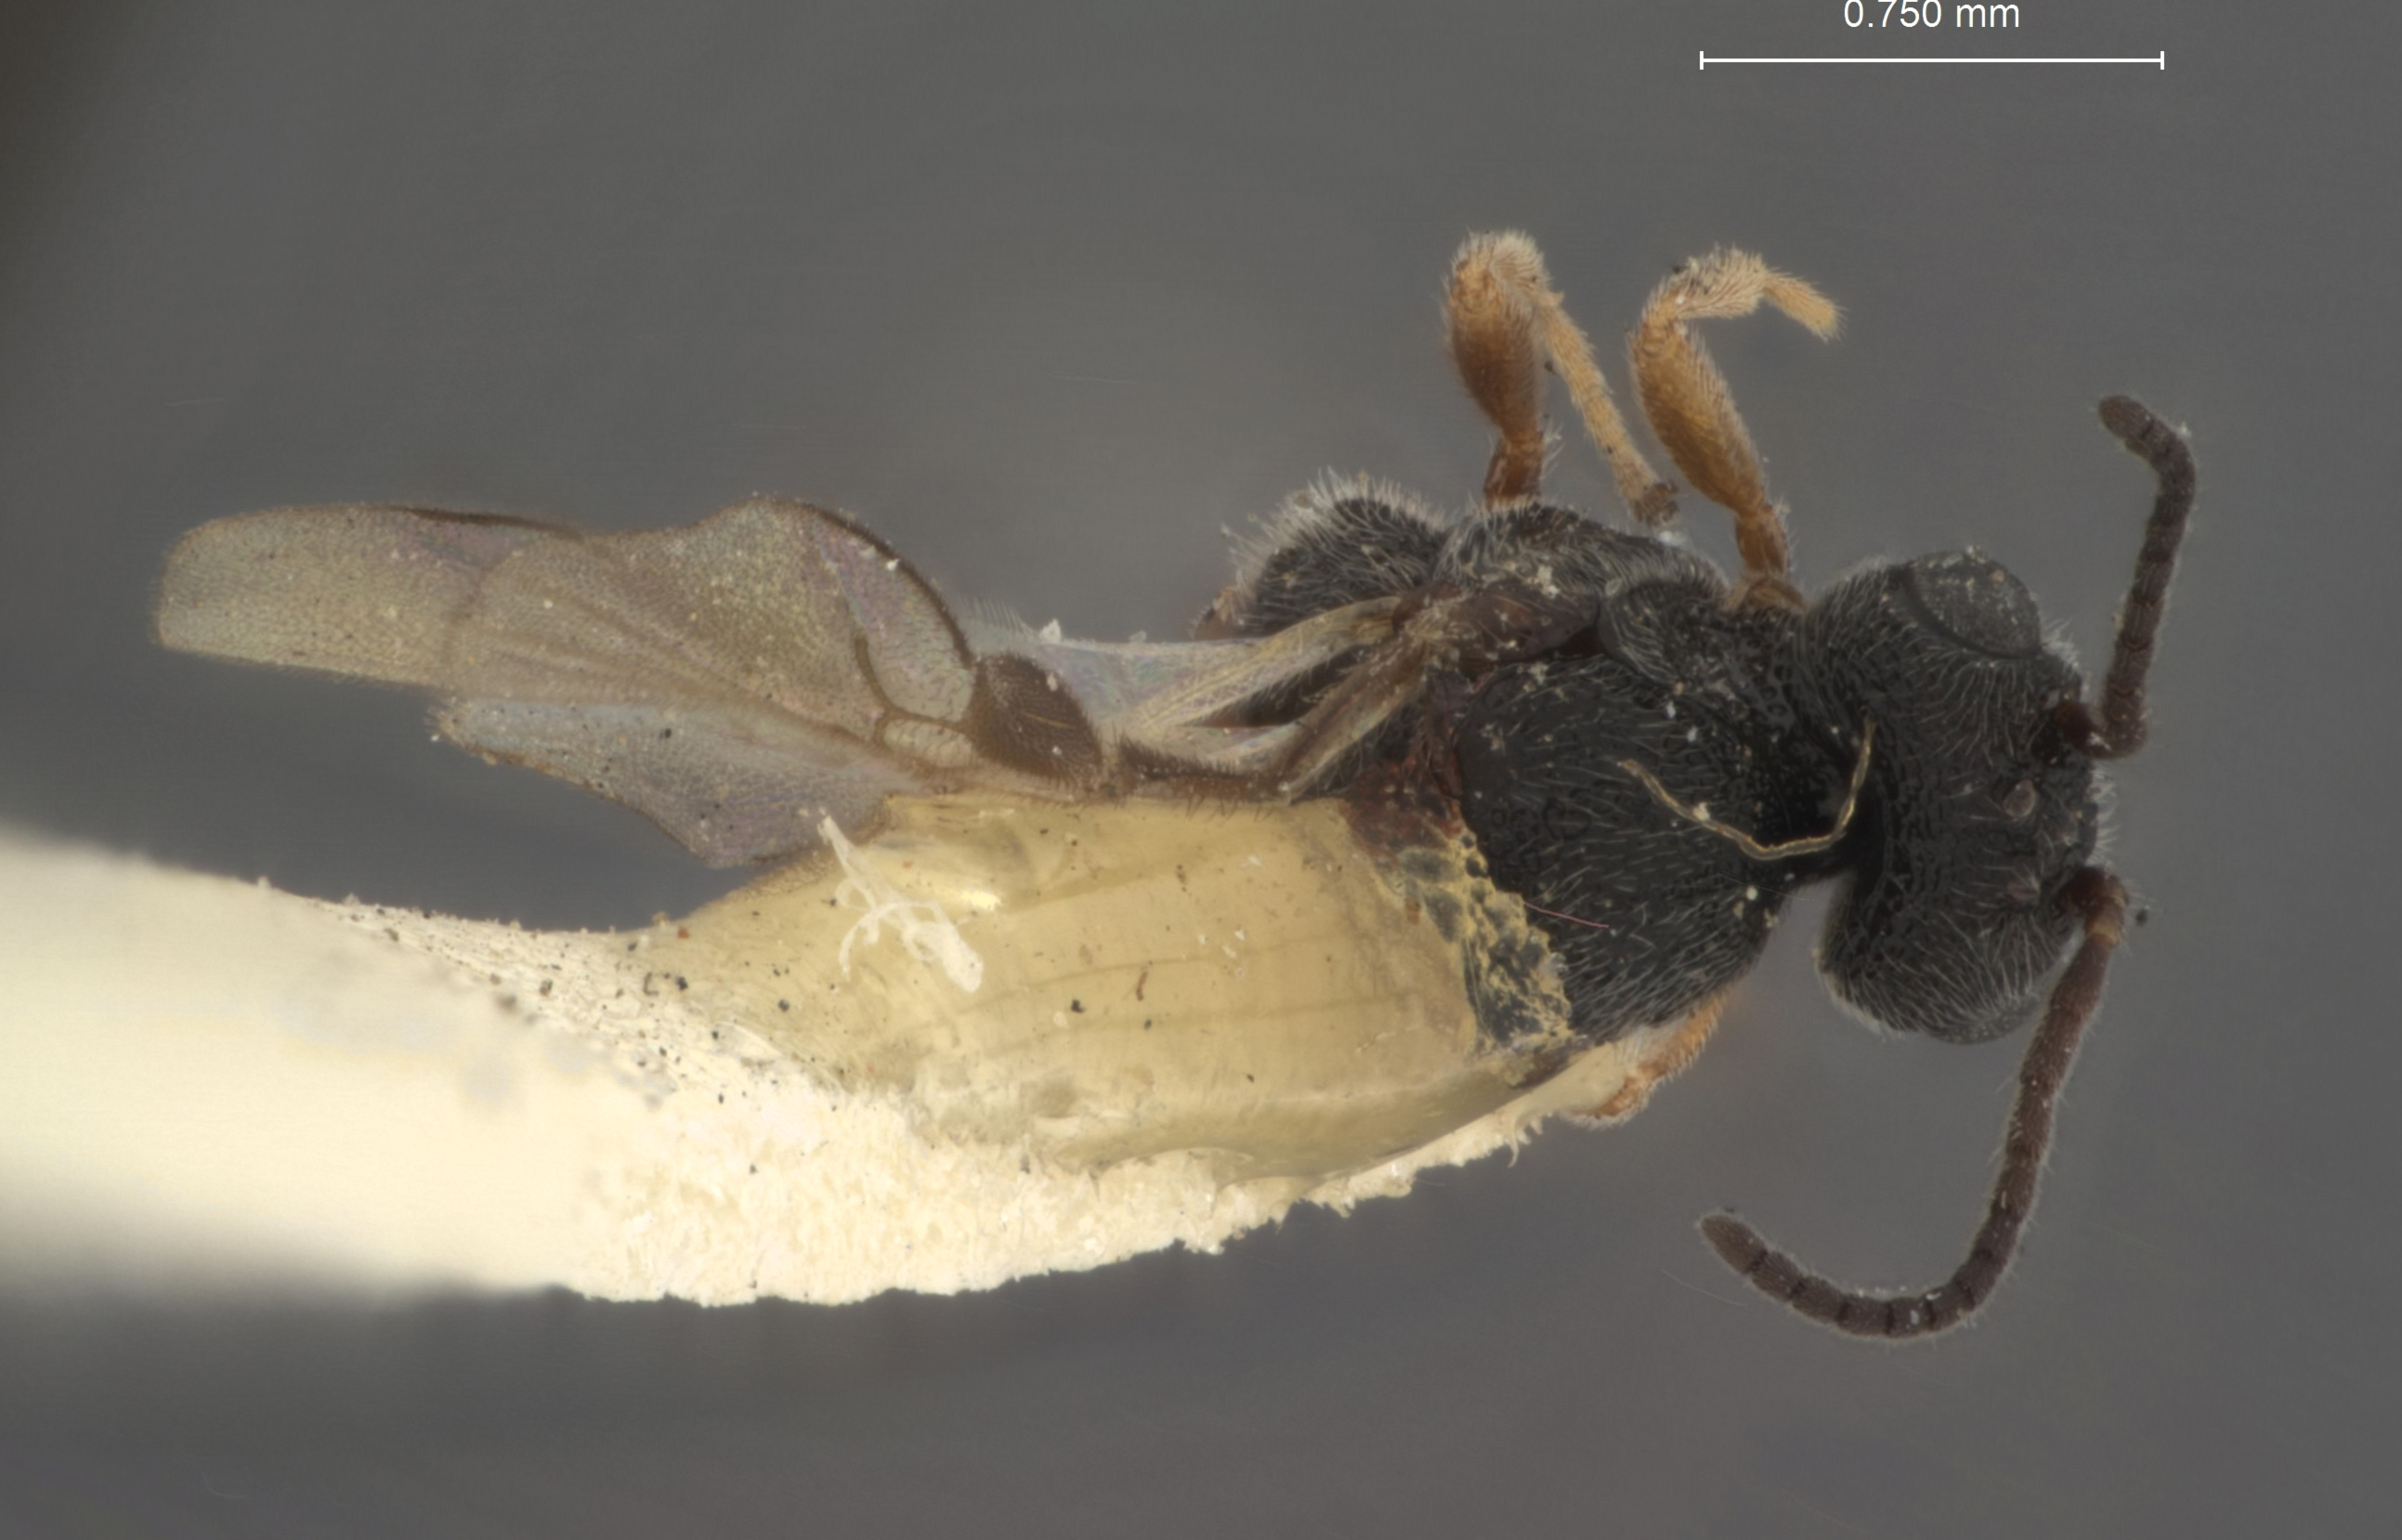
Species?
Urosigalphus mohawkorum
